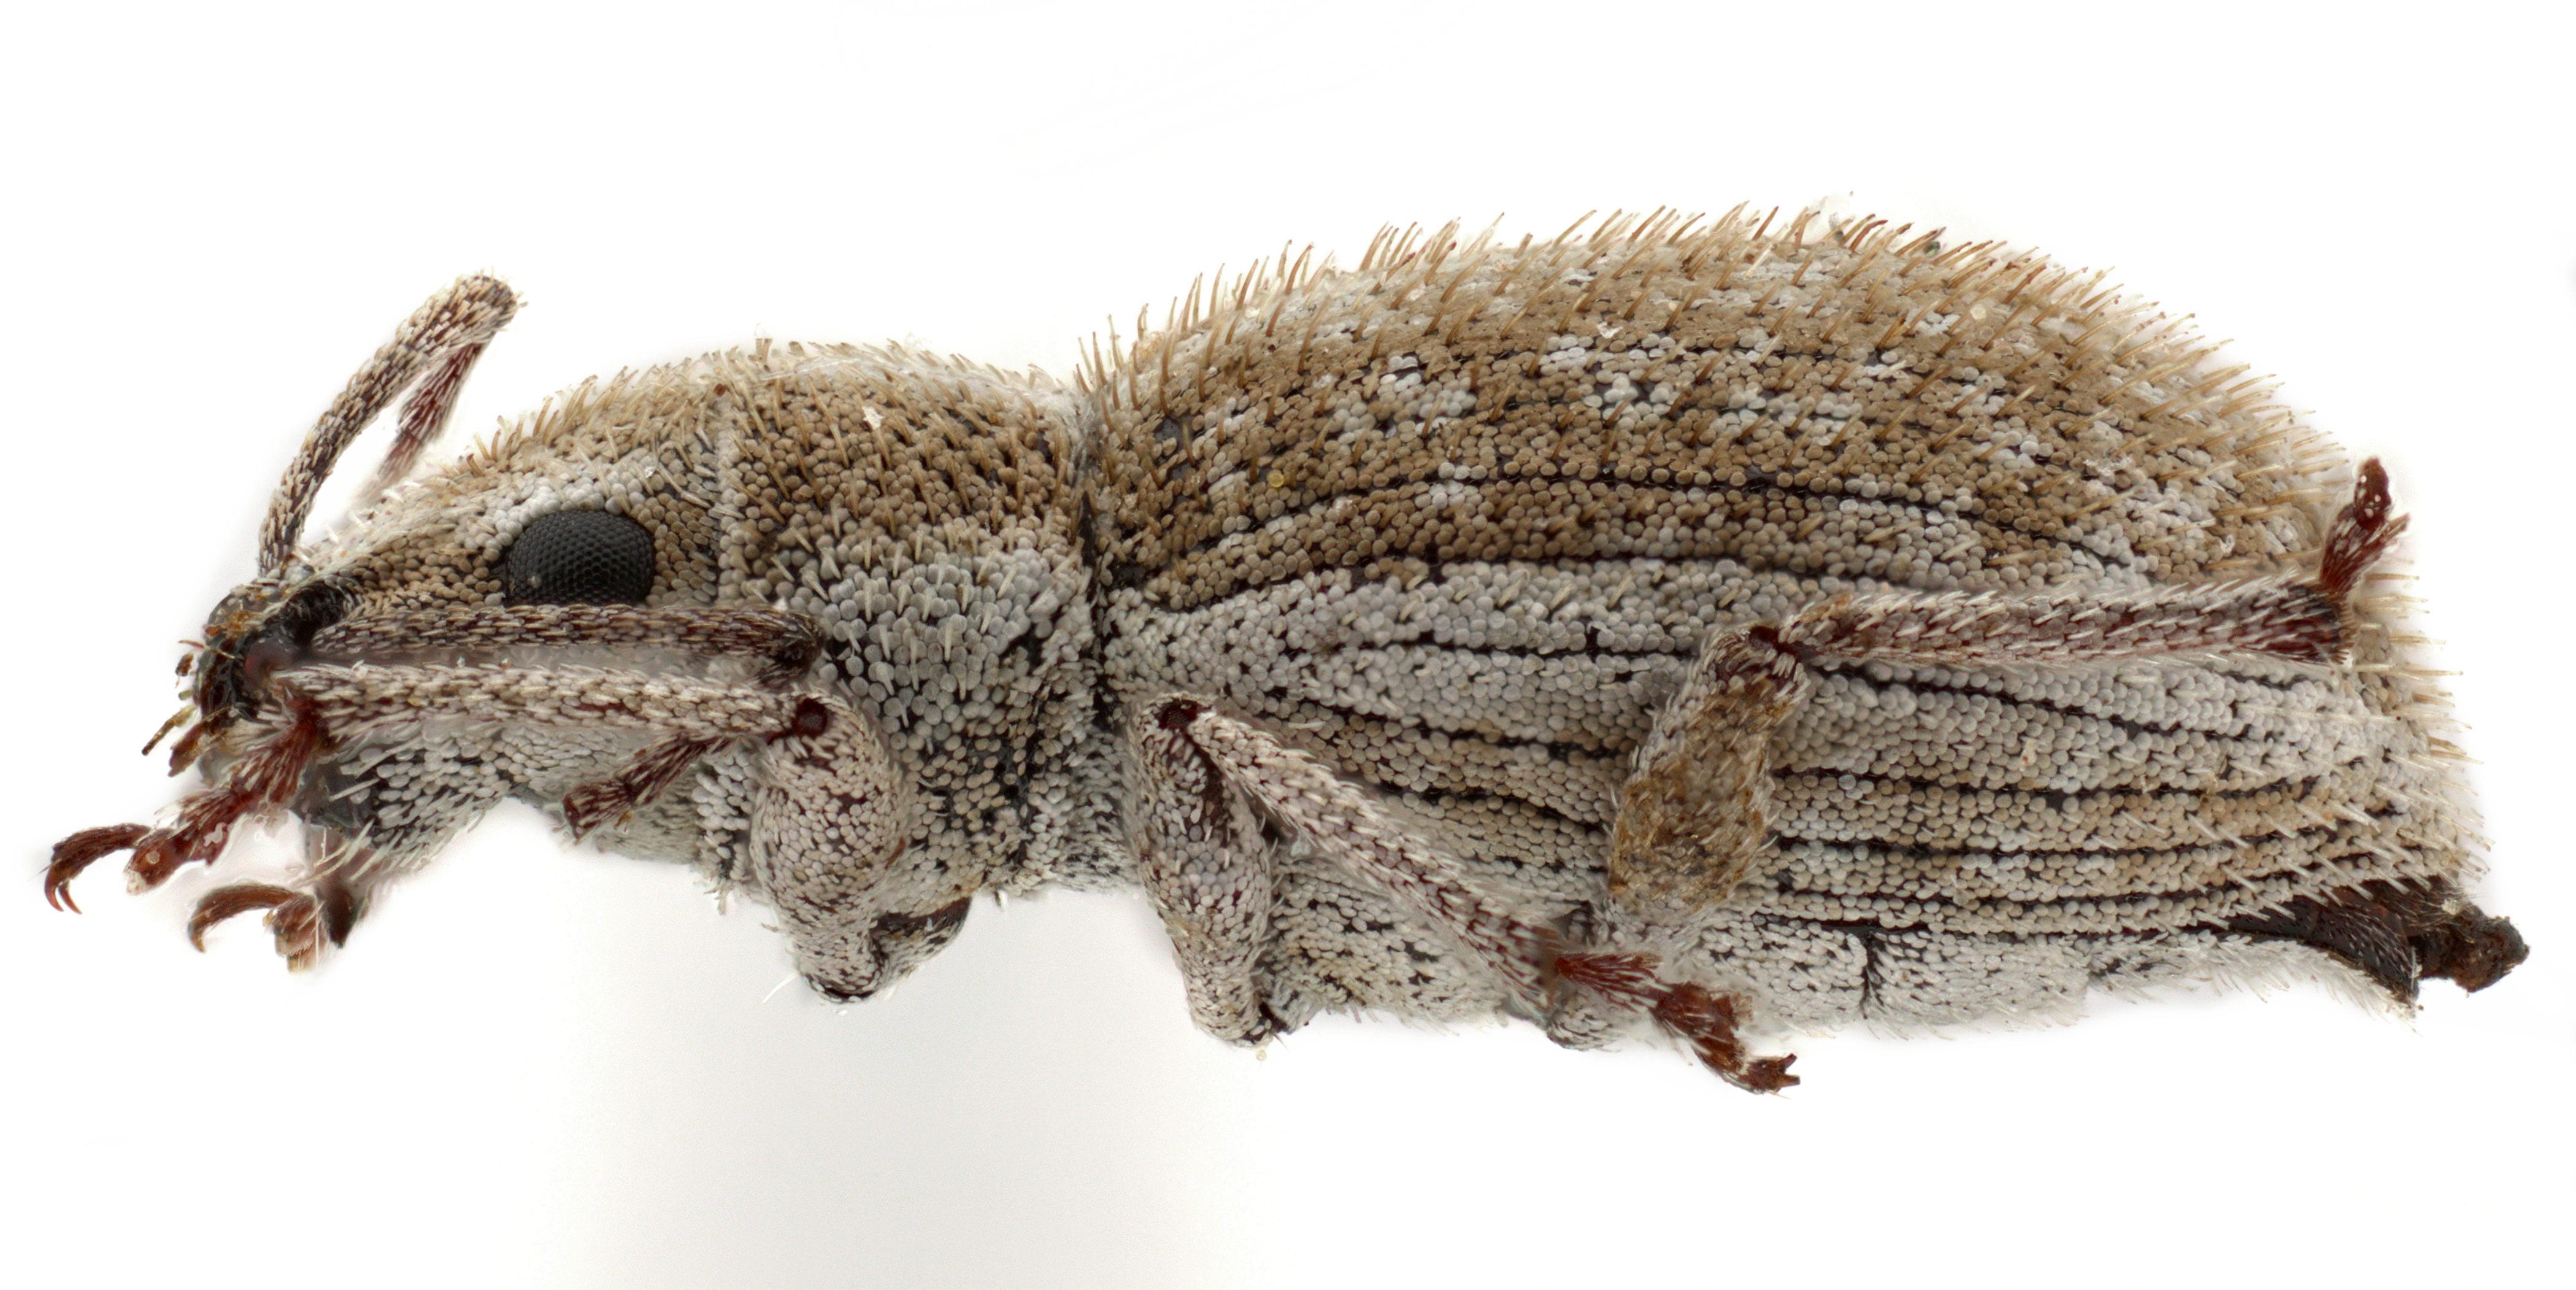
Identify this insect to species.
Ptochus porcellus
